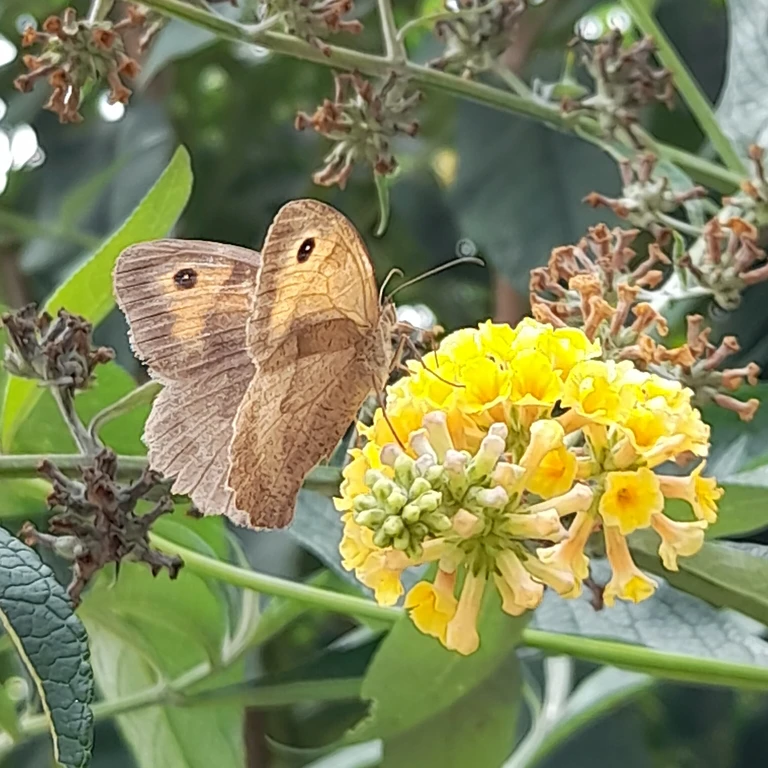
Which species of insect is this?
Maniola jurtina
